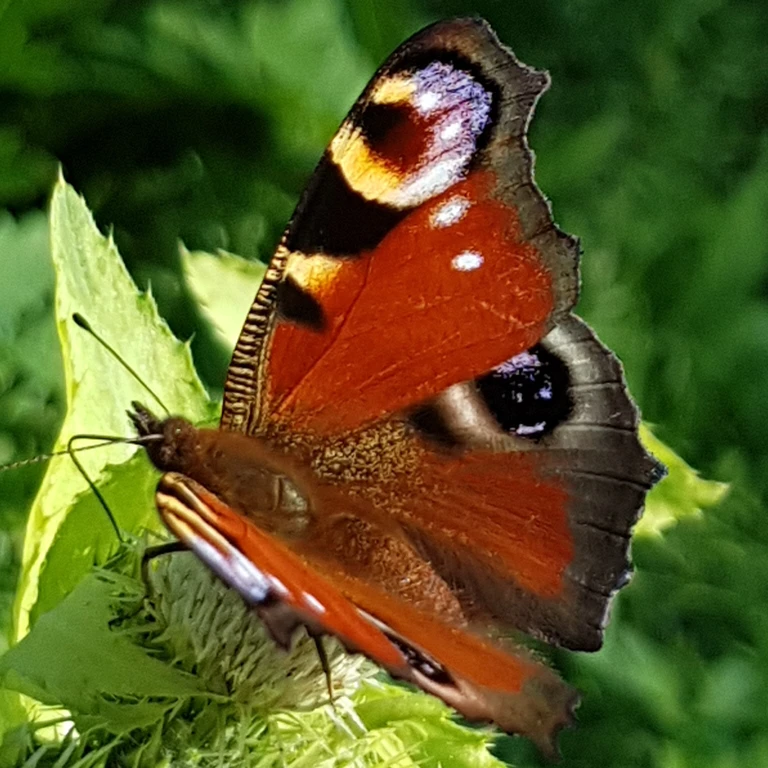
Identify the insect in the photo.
Aglais io
